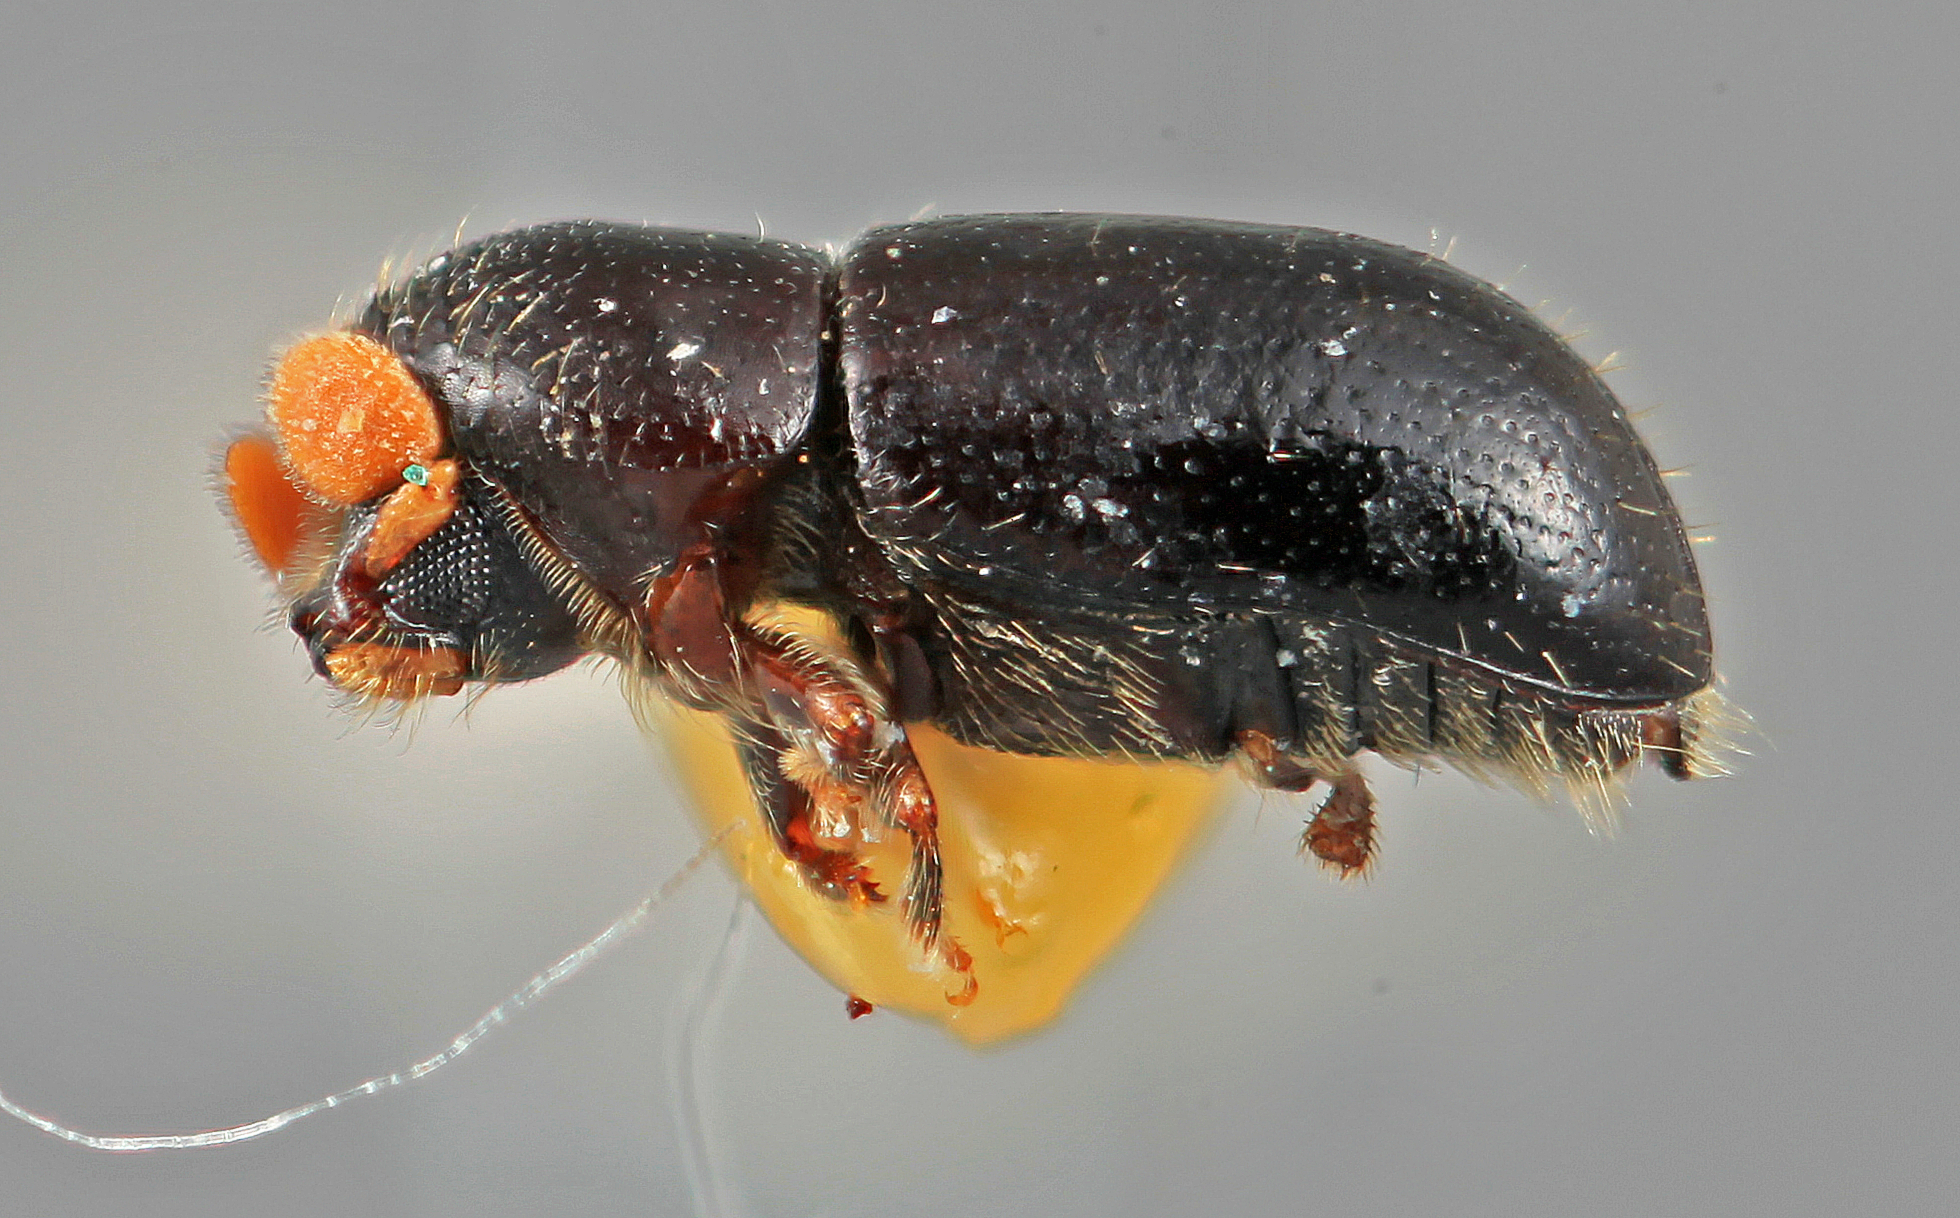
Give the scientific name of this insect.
Corthycyclon morulus
